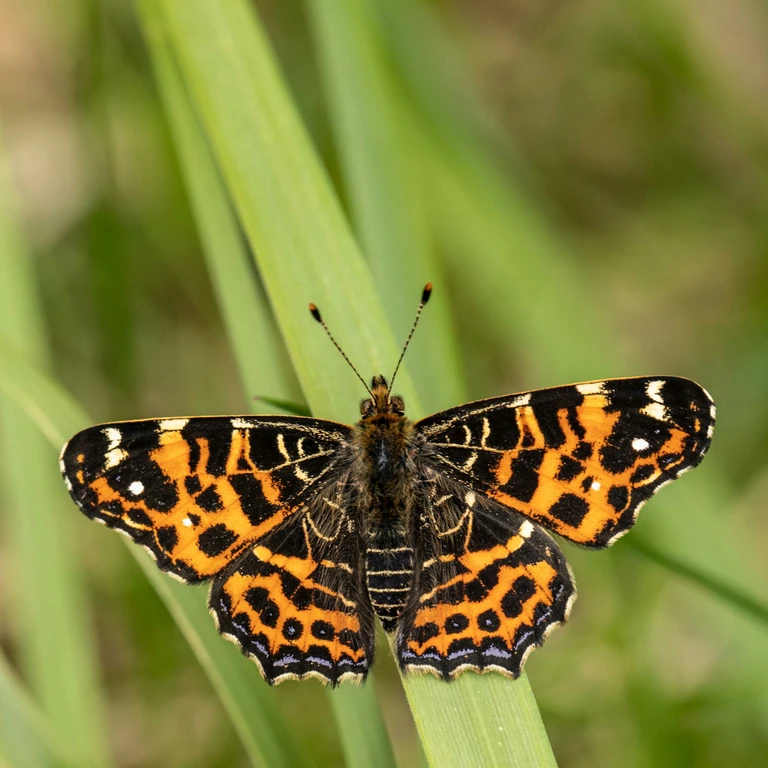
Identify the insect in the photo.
Araschnia levana
